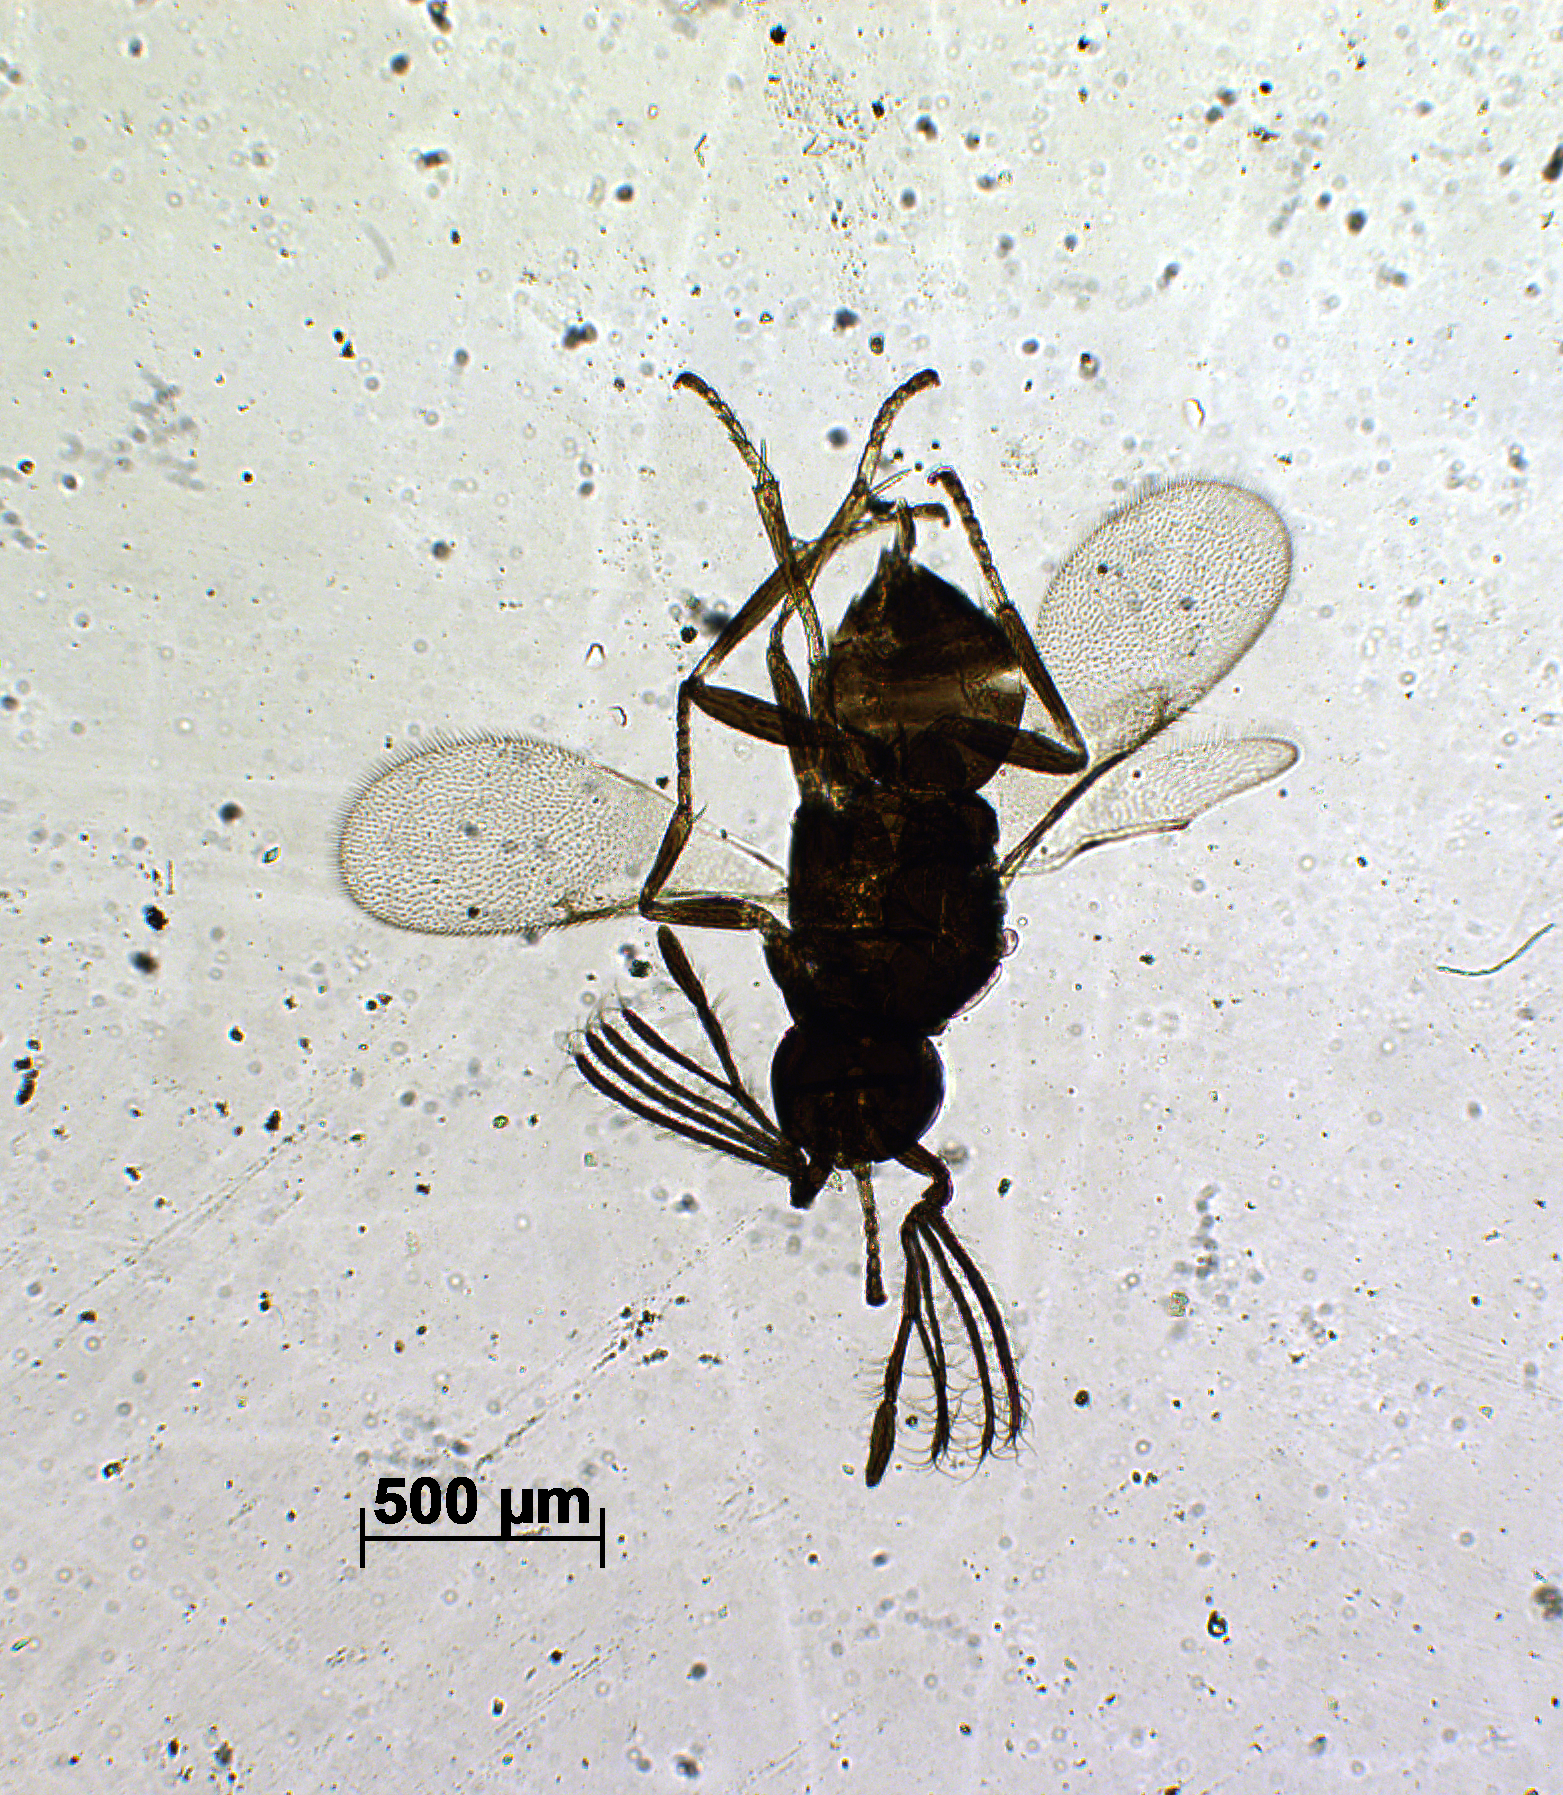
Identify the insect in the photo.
Tetracnemus heterocornis
